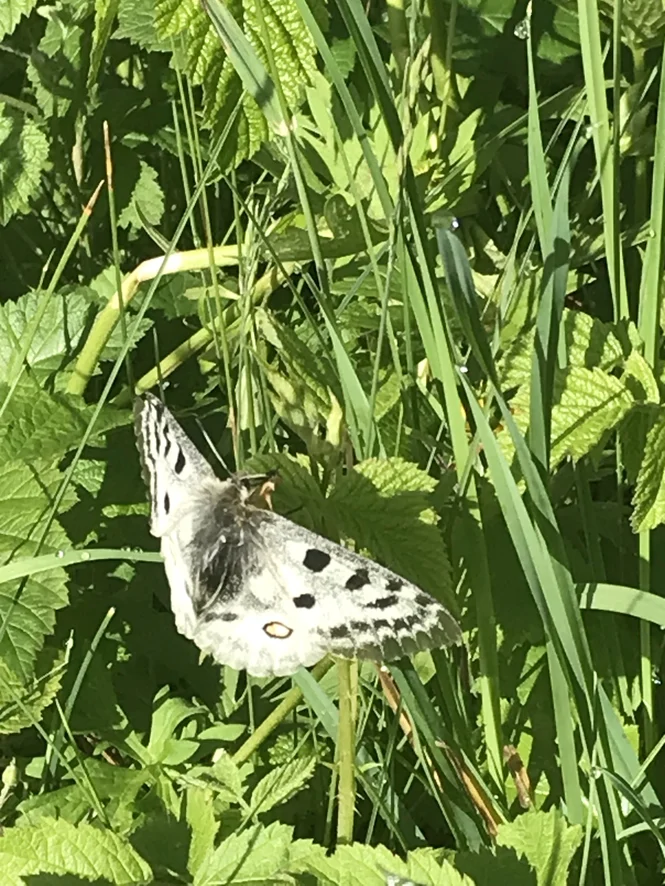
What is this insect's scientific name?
Parnassius apollo
